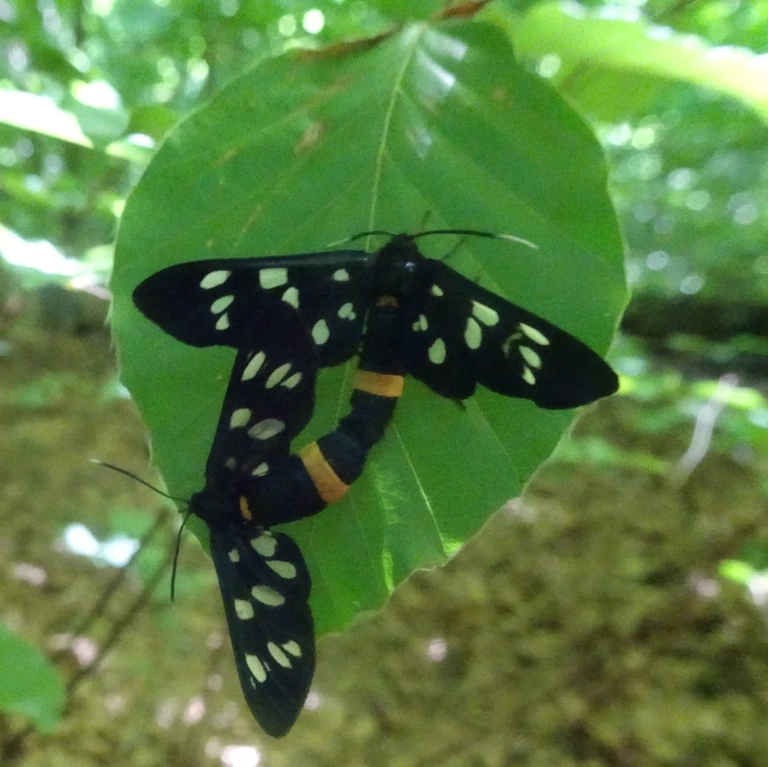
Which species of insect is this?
Amata phegea
